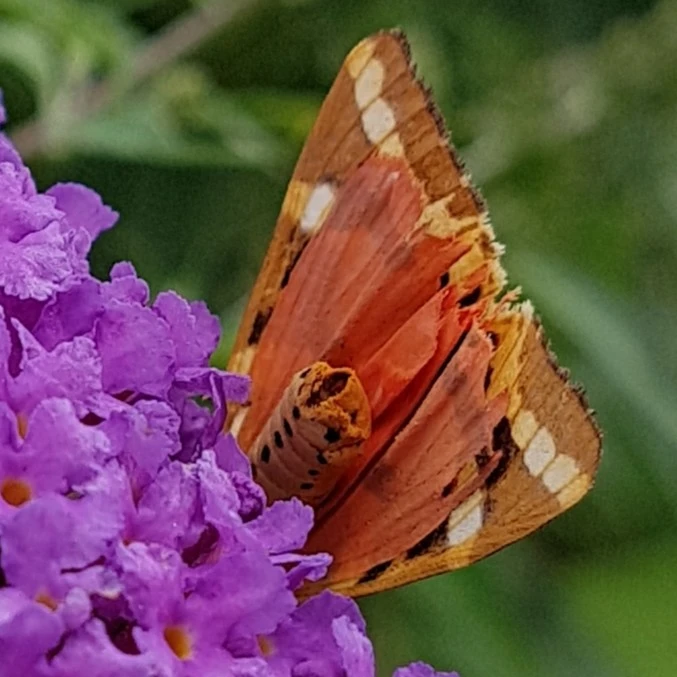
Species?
Euplagia quadripunctaria
